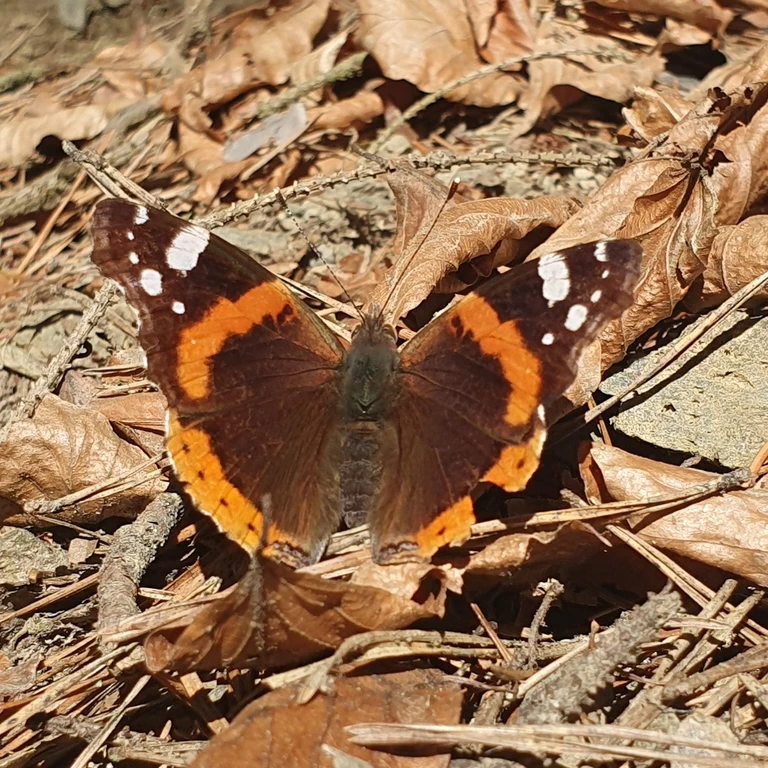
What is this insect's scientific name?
Vanessa atalanta
